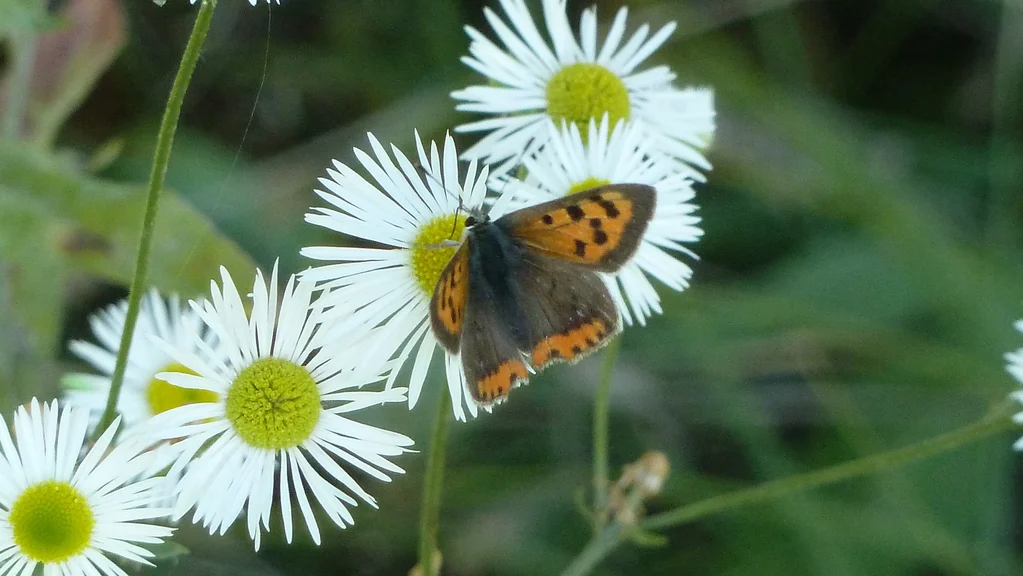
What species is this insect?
Lycaena phlaeas
